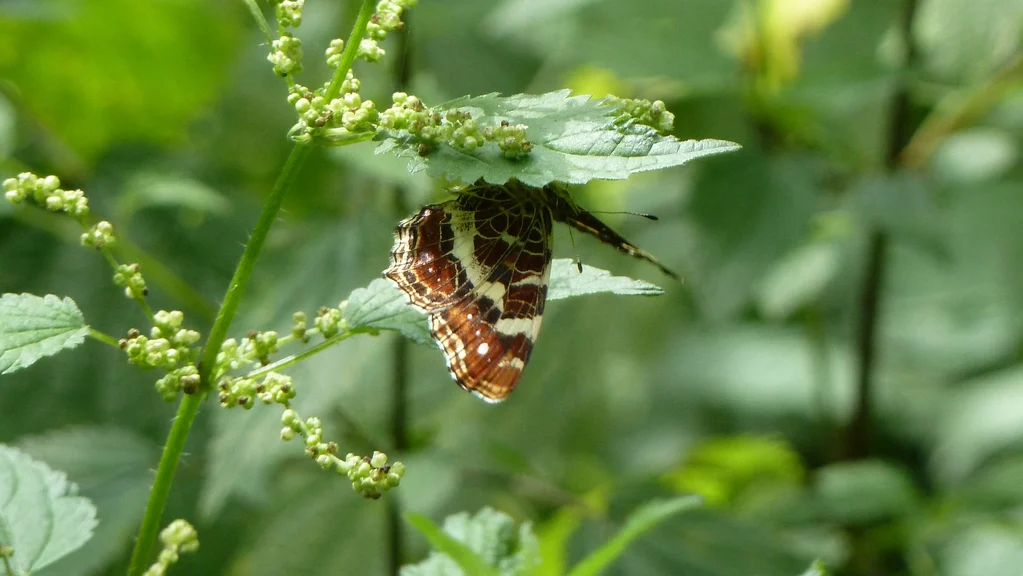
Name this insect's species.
Araschnia levana
